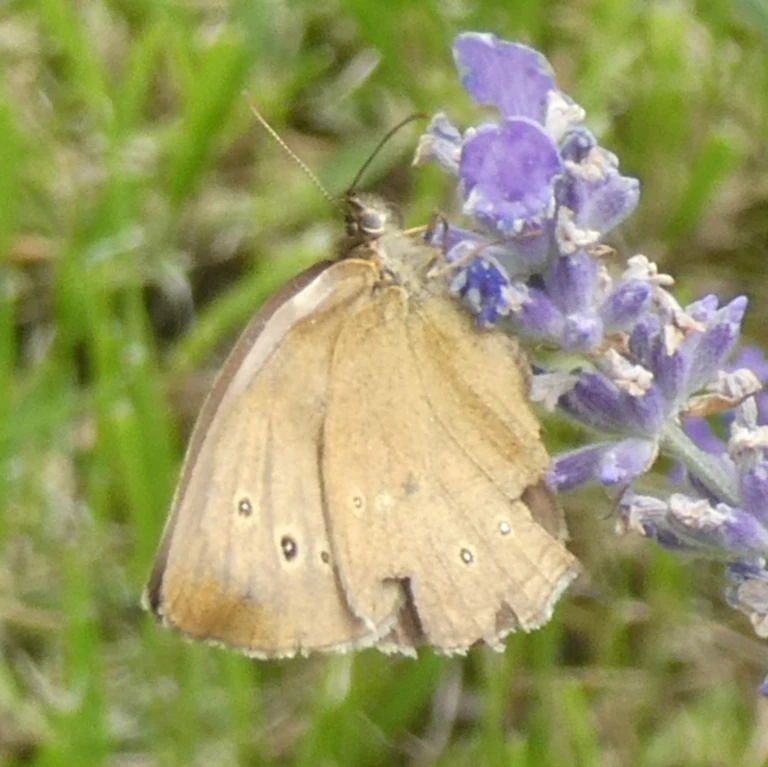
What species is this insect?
Aphantopus hyperantus
